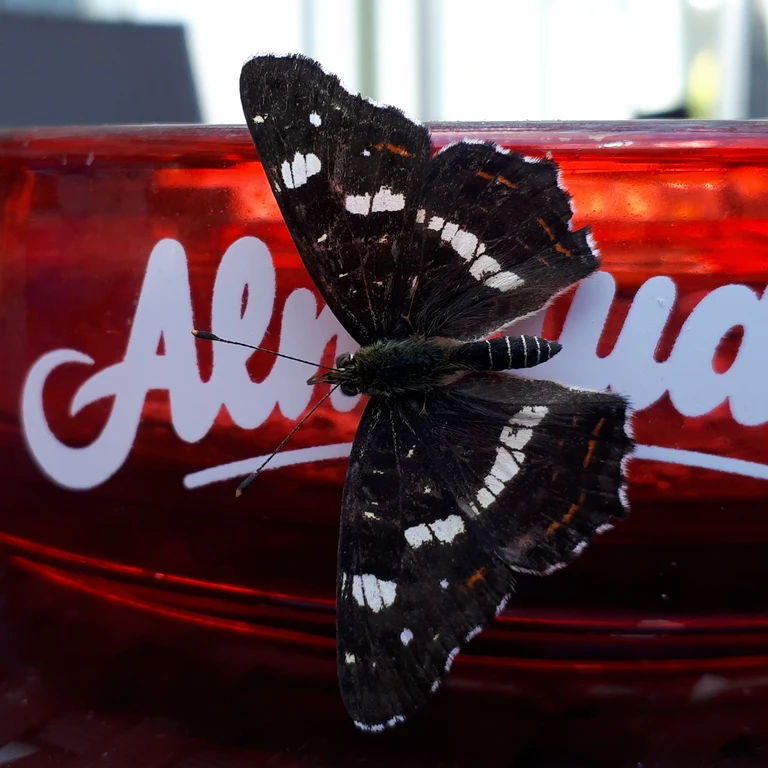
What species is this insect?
Araschnia levana
